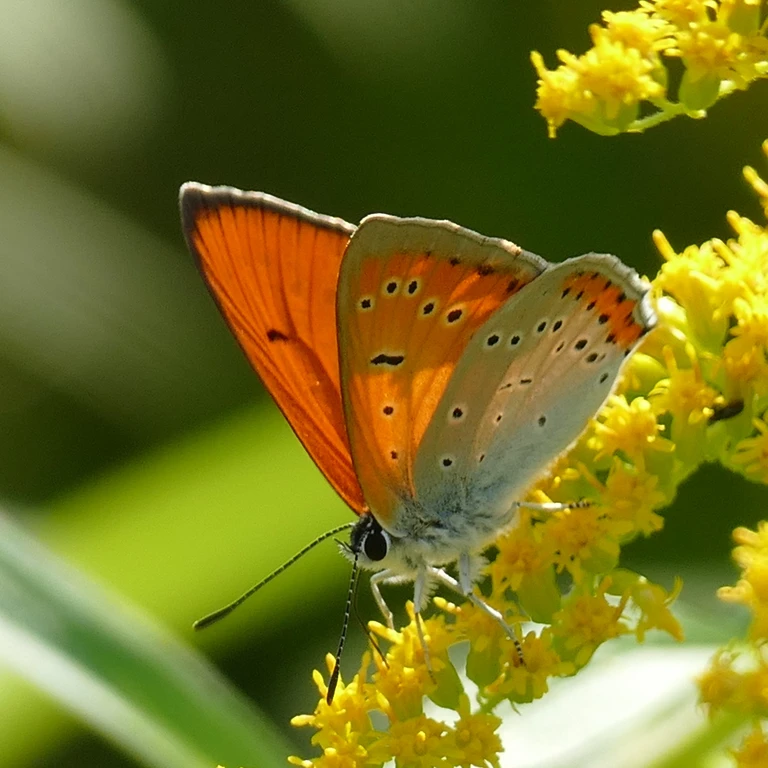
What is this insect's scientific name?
Lycaena dispar
